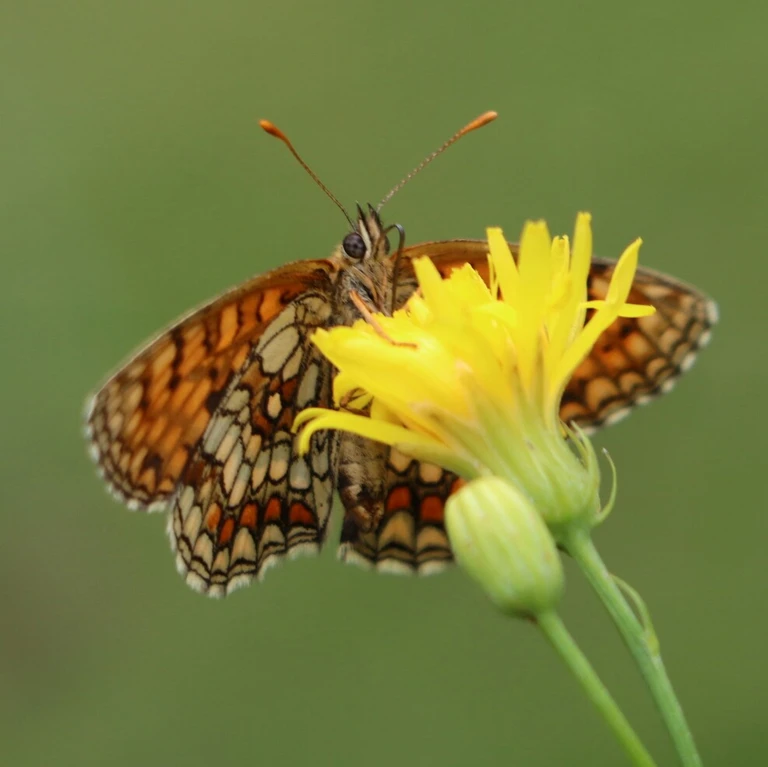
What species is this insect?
Melitaea athalia
